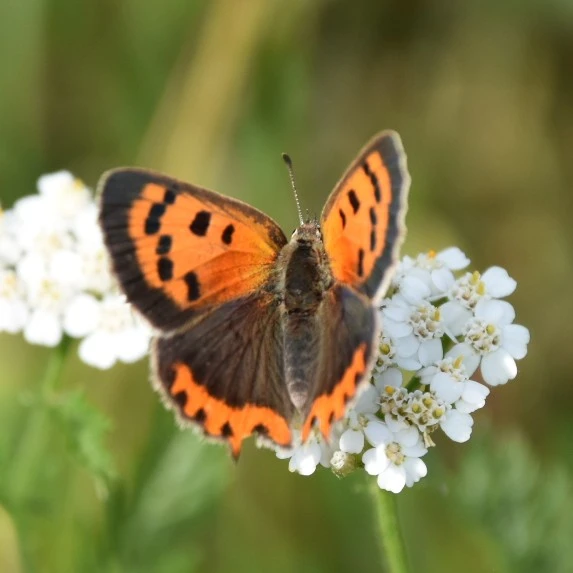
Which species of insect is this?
Lycaena phlaeas
